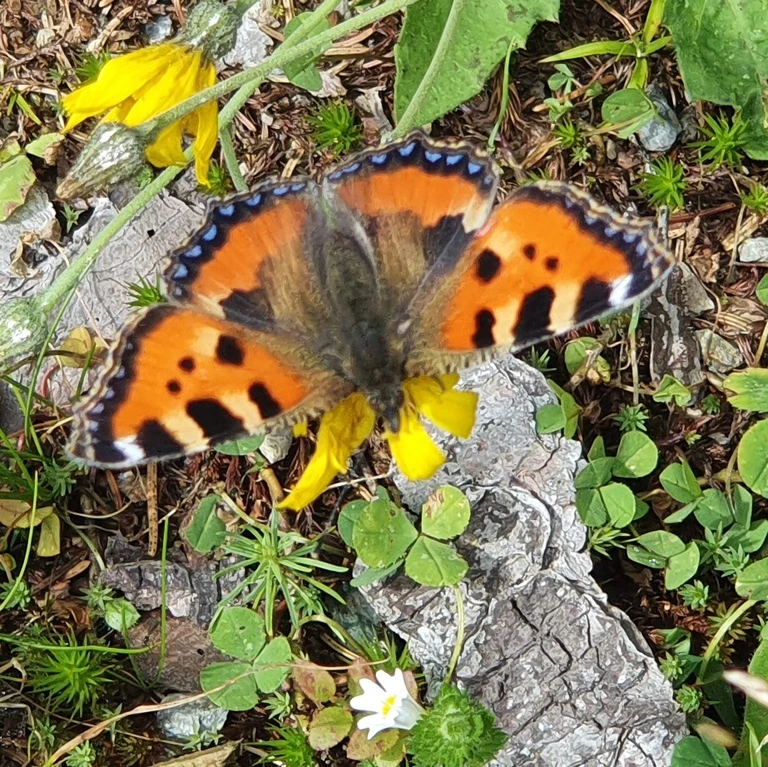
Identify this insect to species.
Aglais urticae
